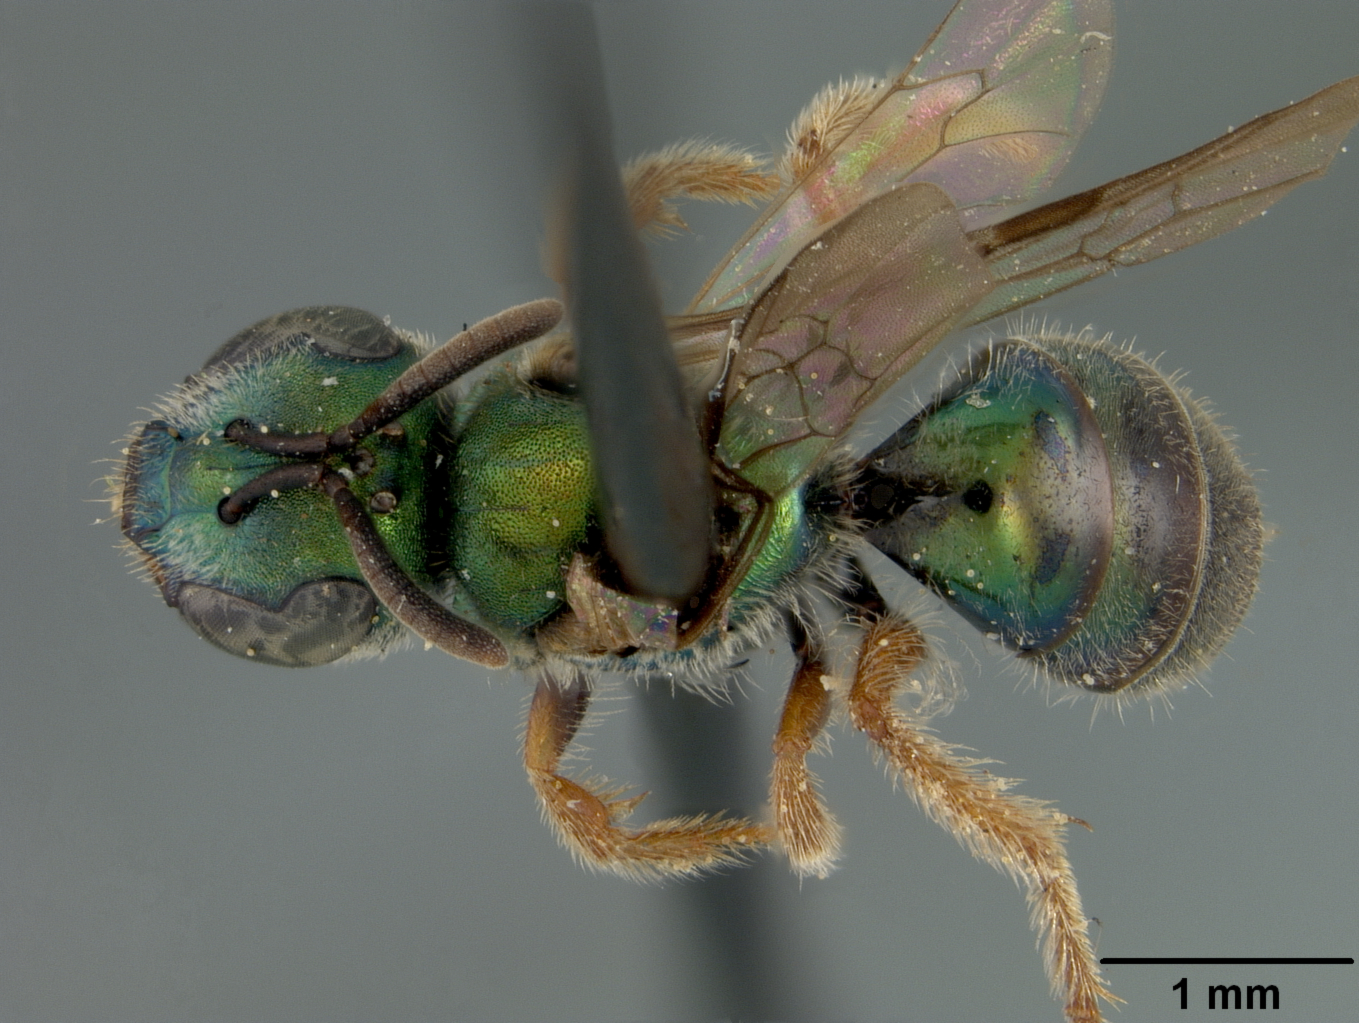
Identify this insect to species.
Augochlora centralicola
